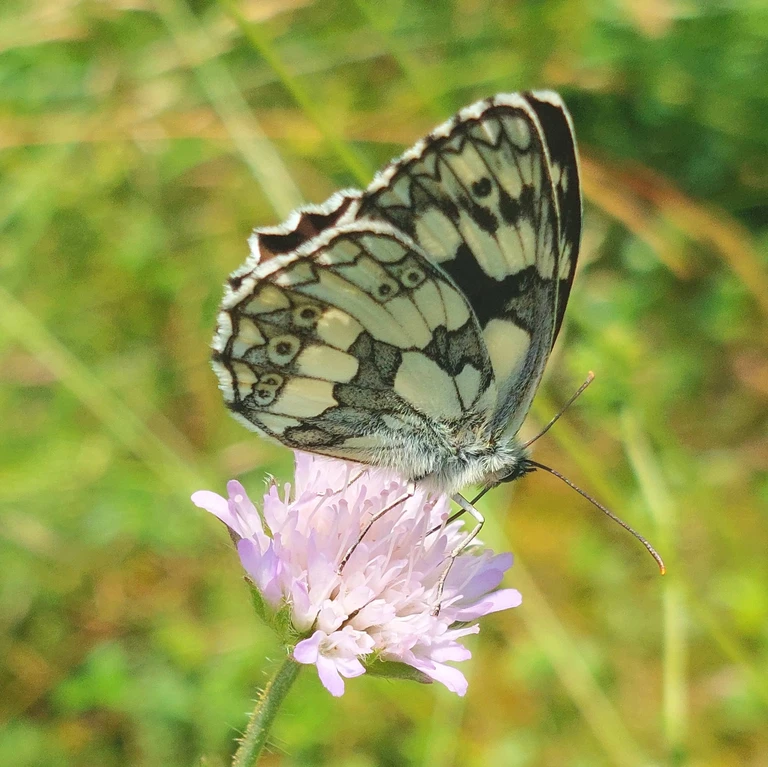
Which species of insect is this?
Melanargia galathea
